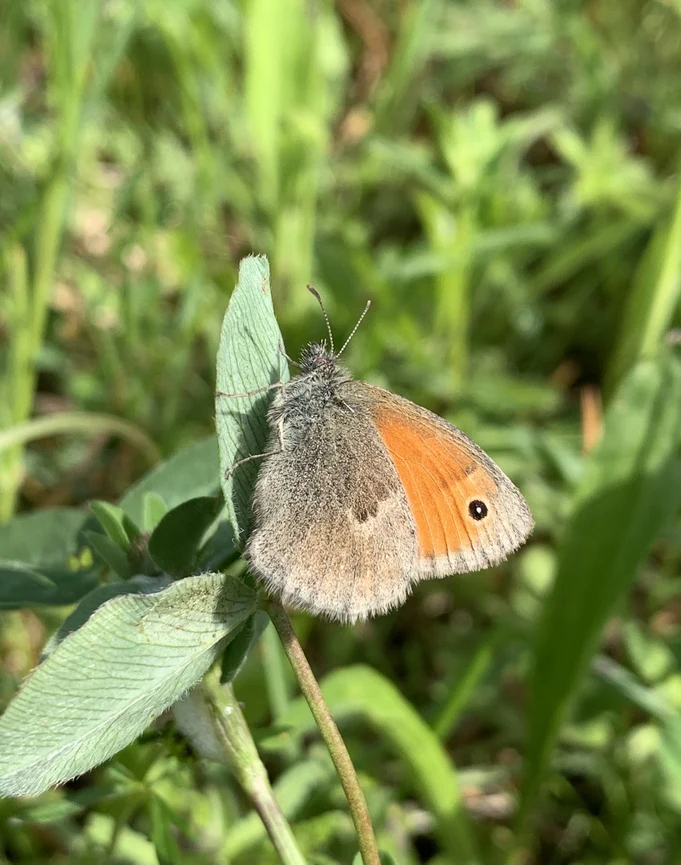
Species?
Coenonympha pamphilus
